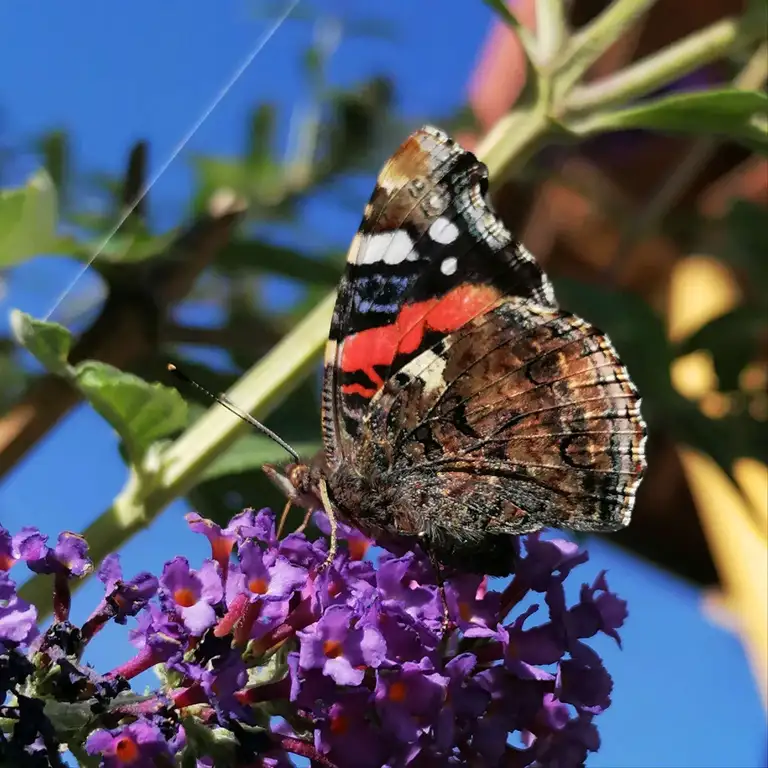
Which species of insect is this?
Vanessa atalanta
